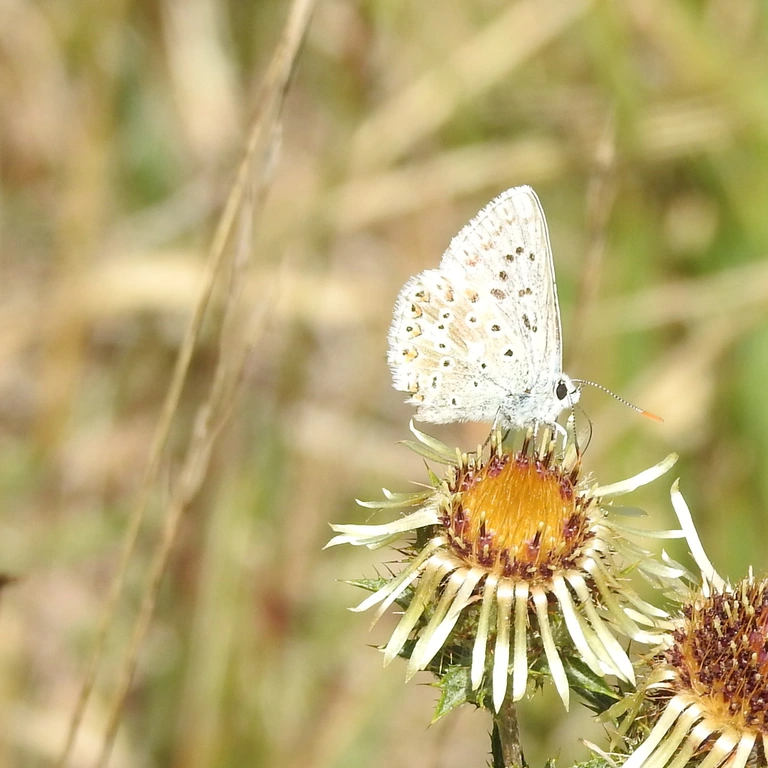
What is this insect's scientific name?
Lysandra coridon
